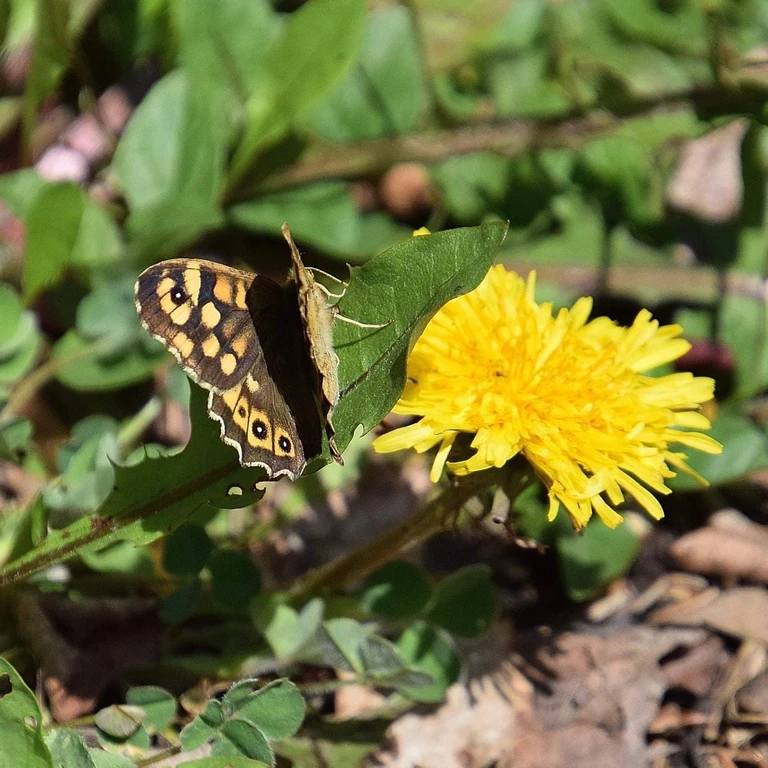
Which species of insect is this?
Pararge aegeria
